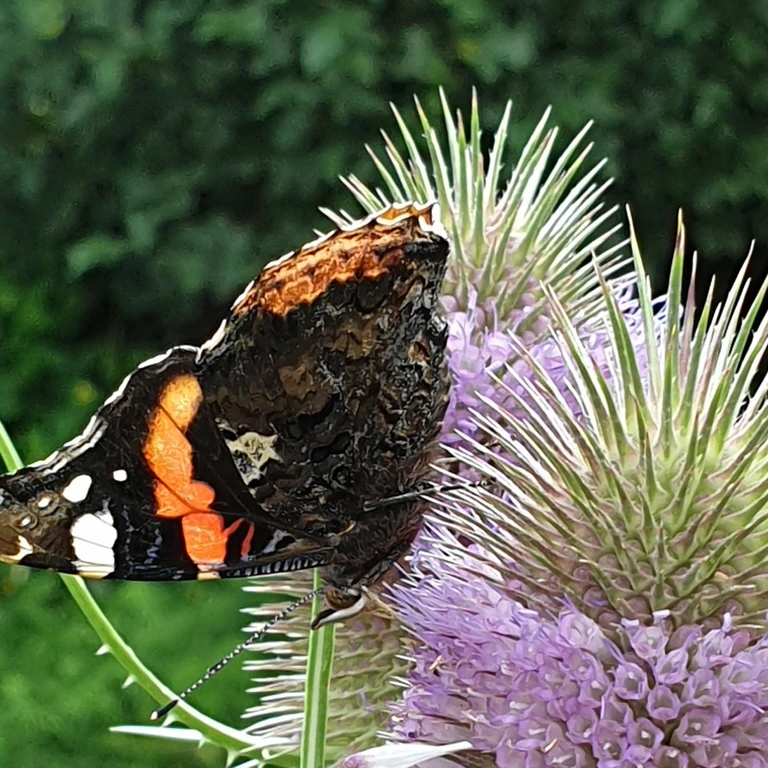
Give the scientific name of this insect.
Vanessa atalanta
